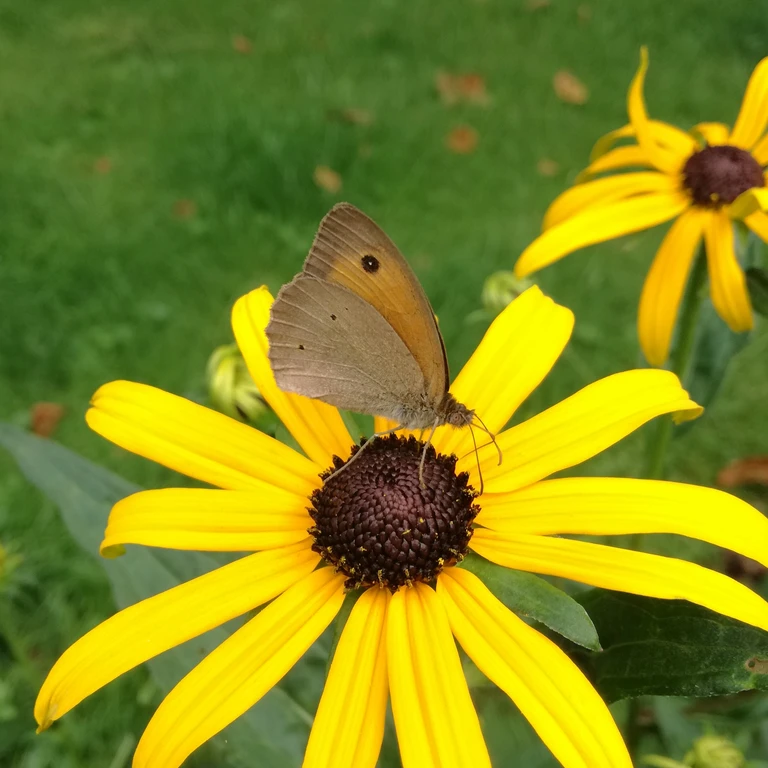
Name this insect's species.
Maniola jurtina
